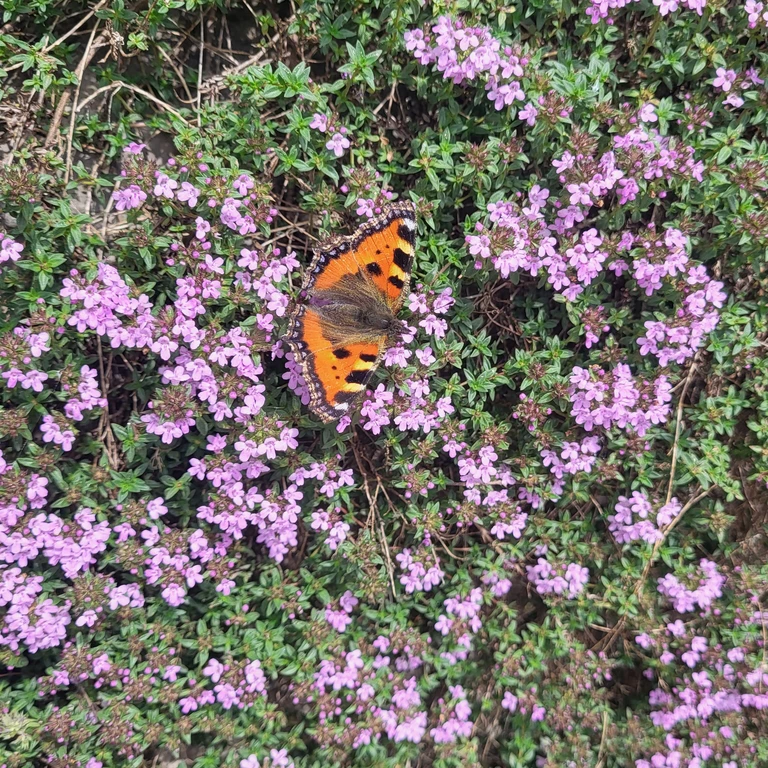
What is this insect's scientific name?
Aglais urticae
